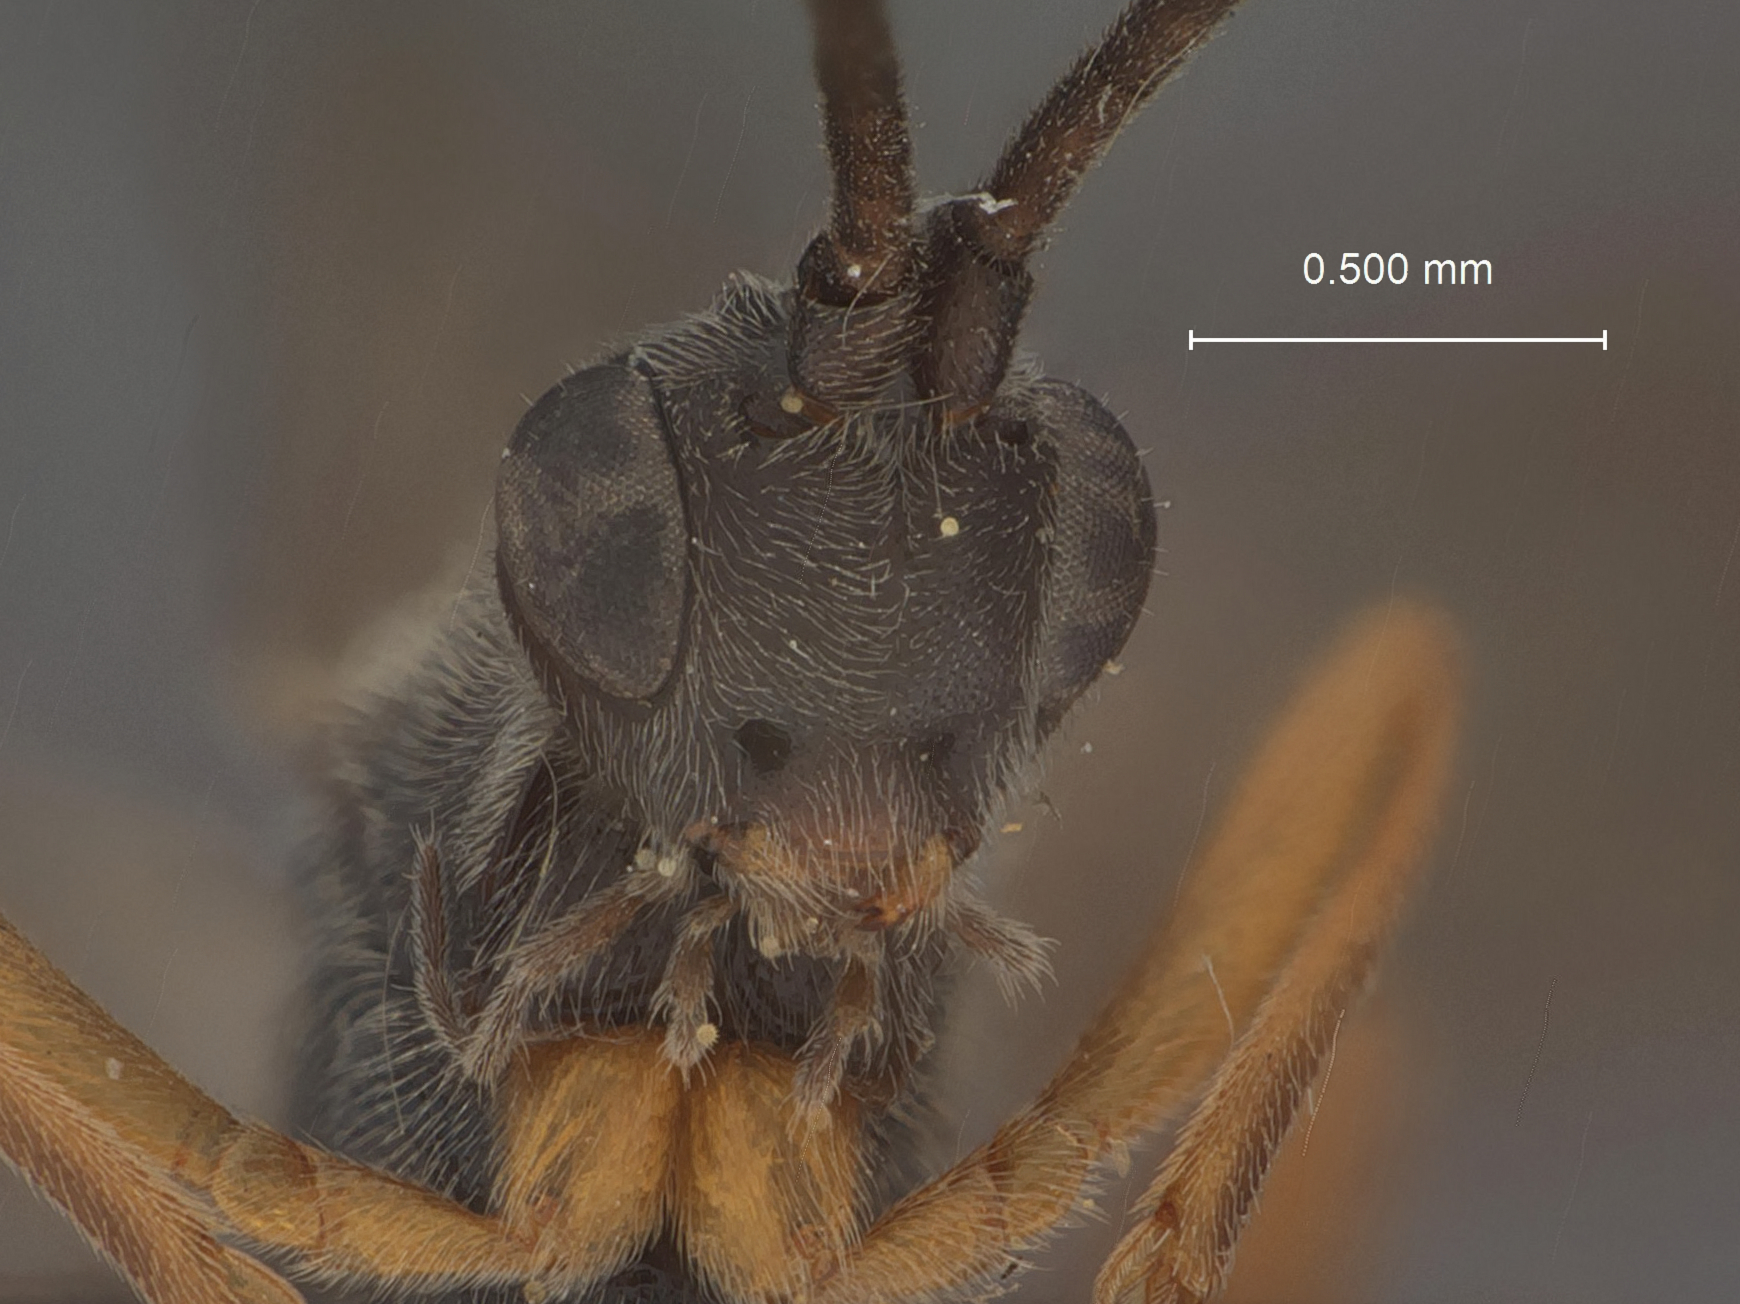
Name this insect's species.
Orgilus simulator
